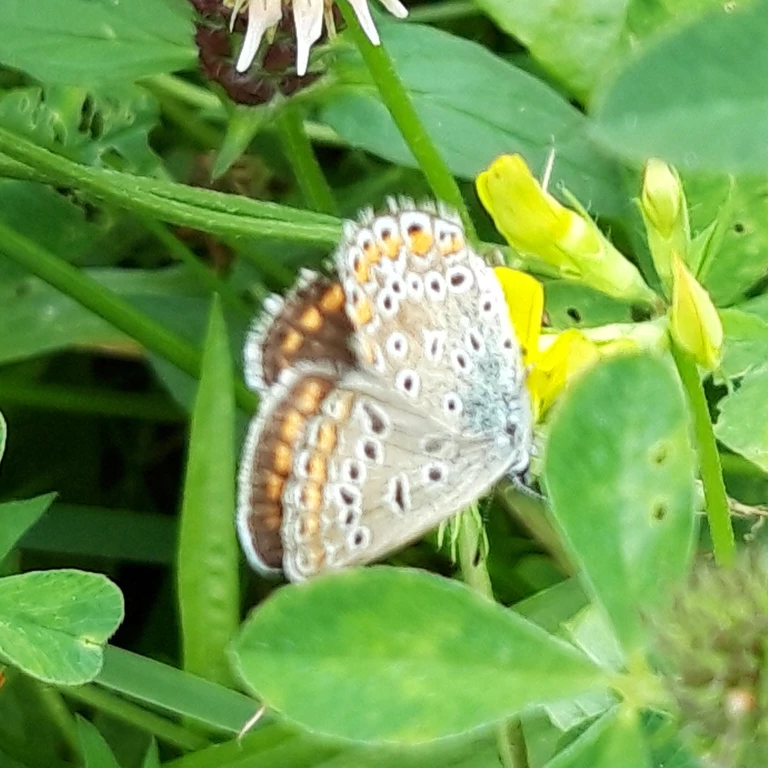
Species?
Polyommatus icarus
